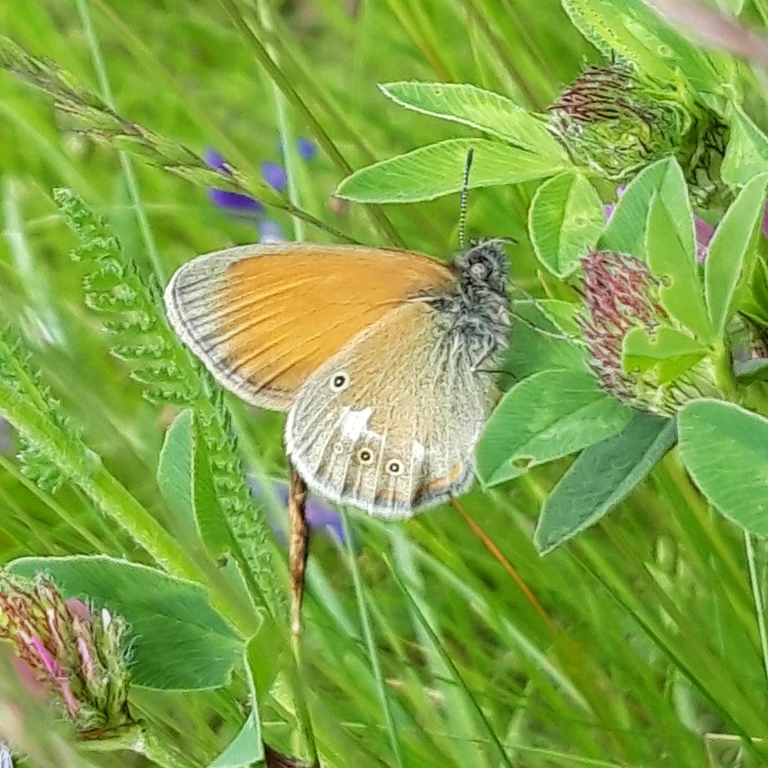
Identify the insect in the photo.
Coenonympha glycerion (also Coenonympha iphis)
